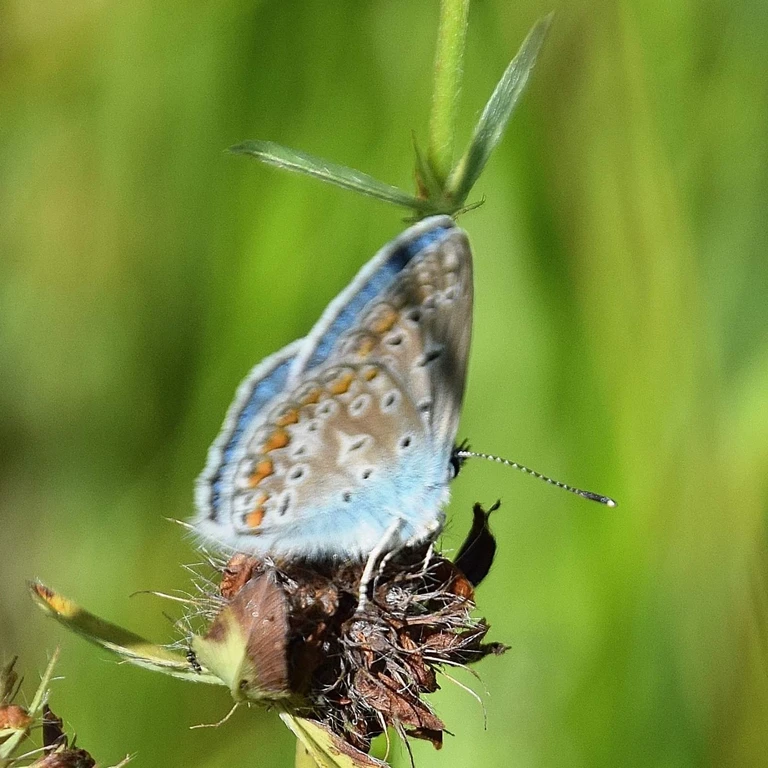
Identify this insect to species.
Polyommatus icarus
